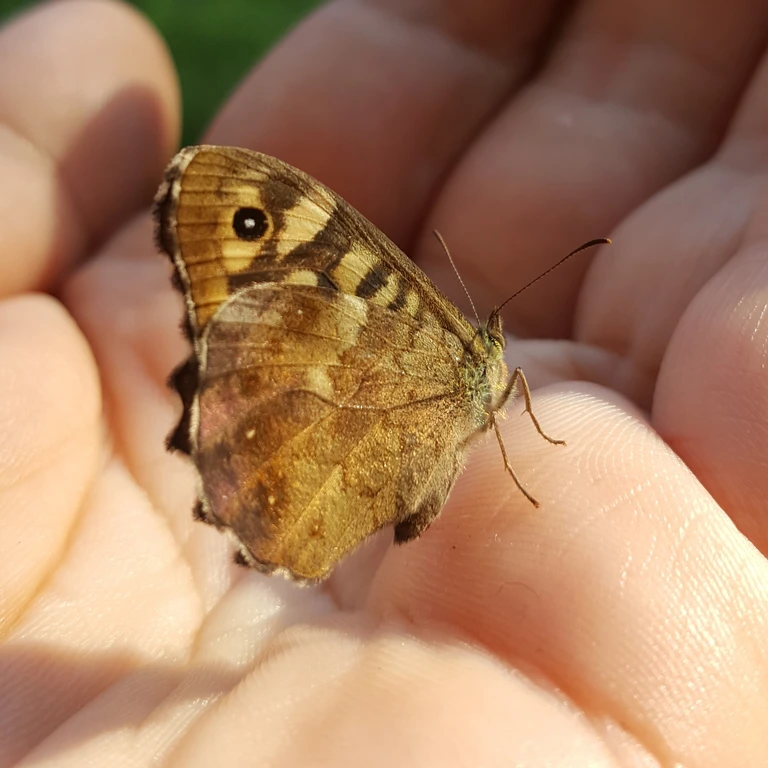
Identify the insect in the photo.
Pararge aegeria
